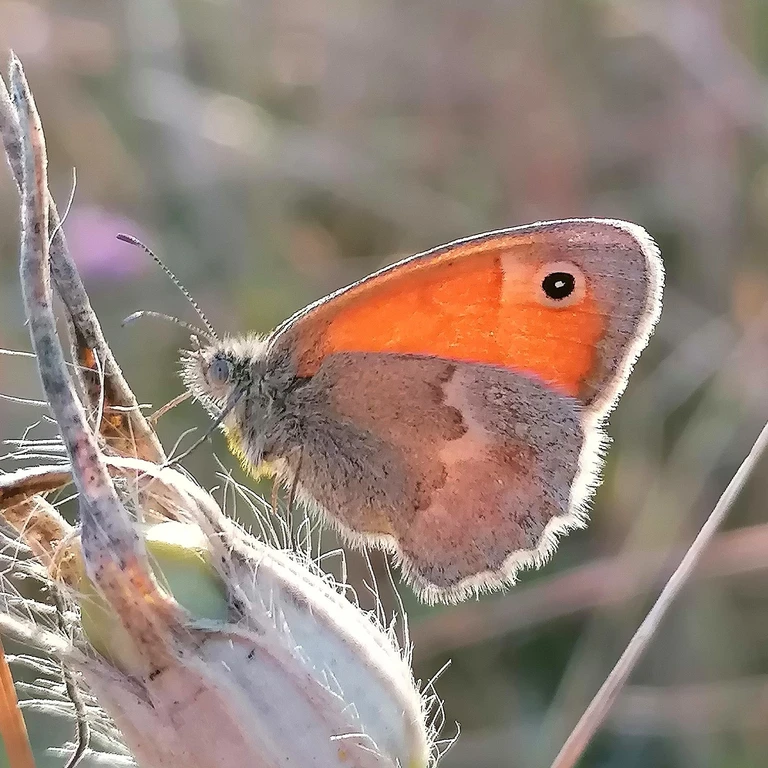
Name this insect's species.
Coenonympha pamphilus
